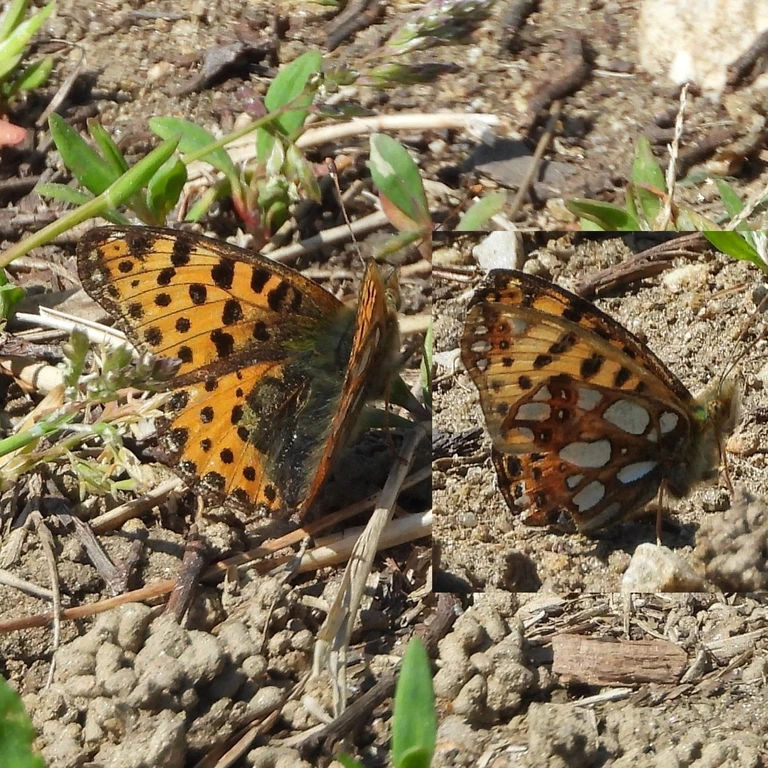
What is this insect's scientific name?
Issoria lathonia
